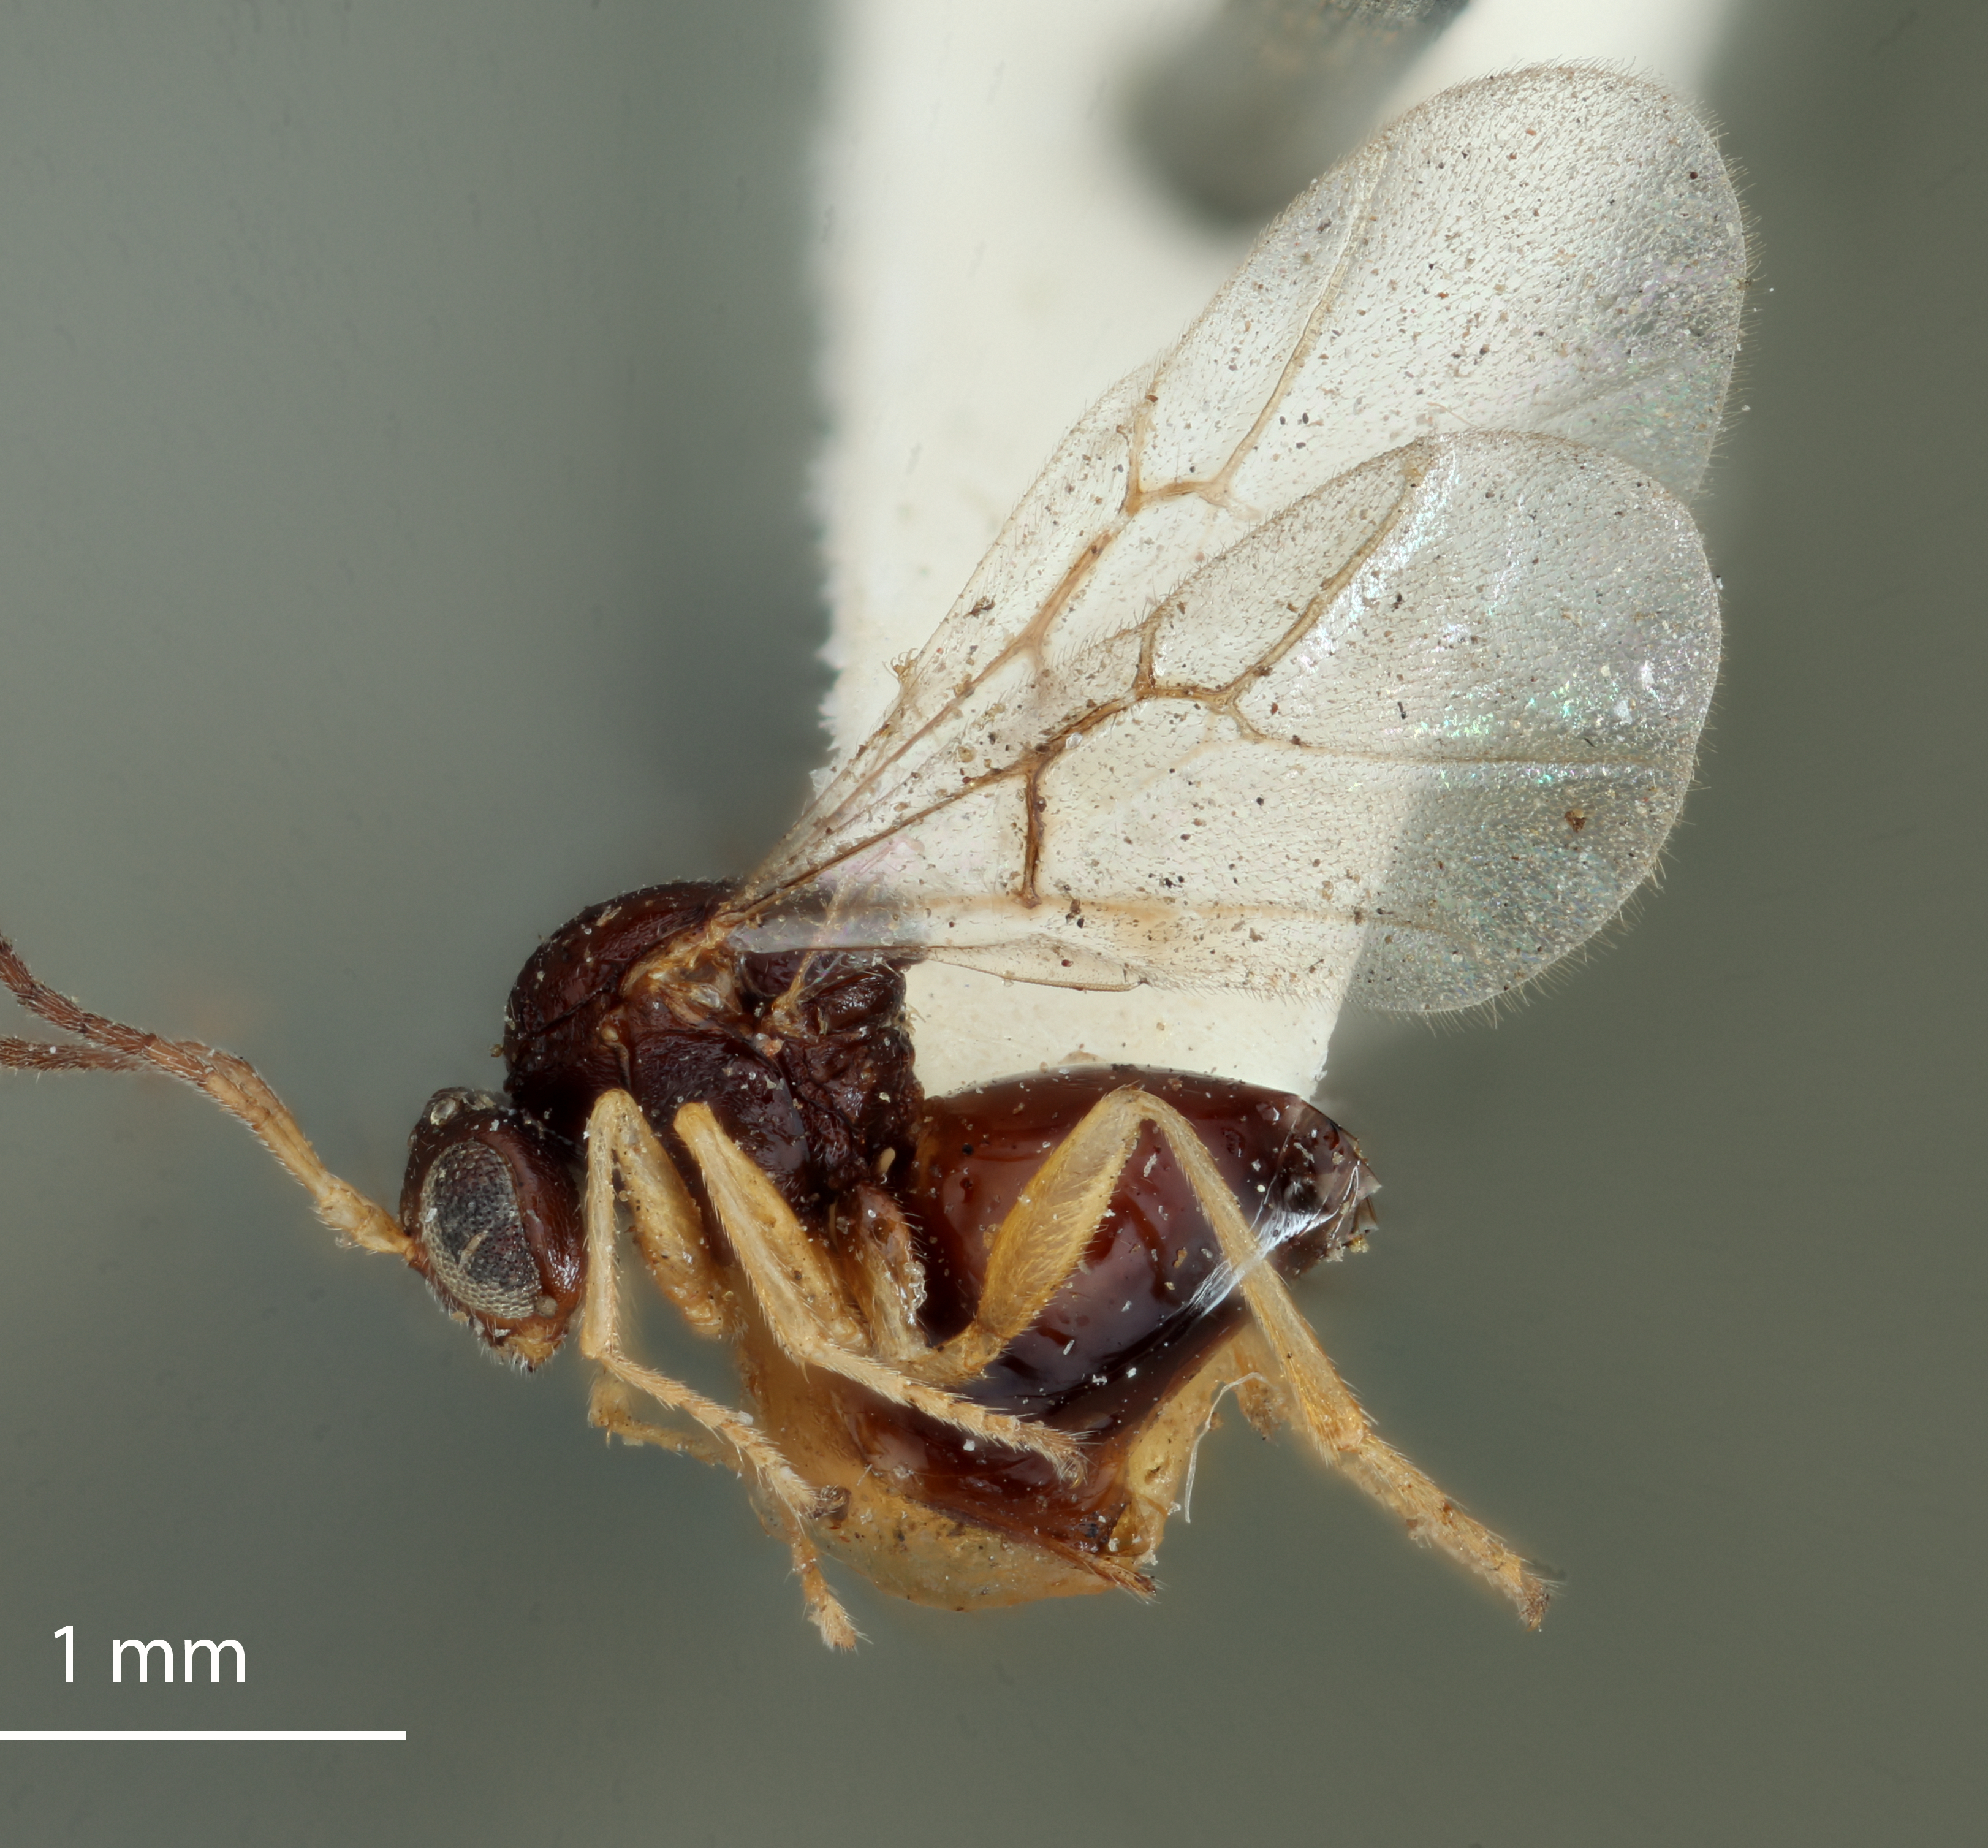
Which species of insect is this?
Neuroterus laurifoliae
